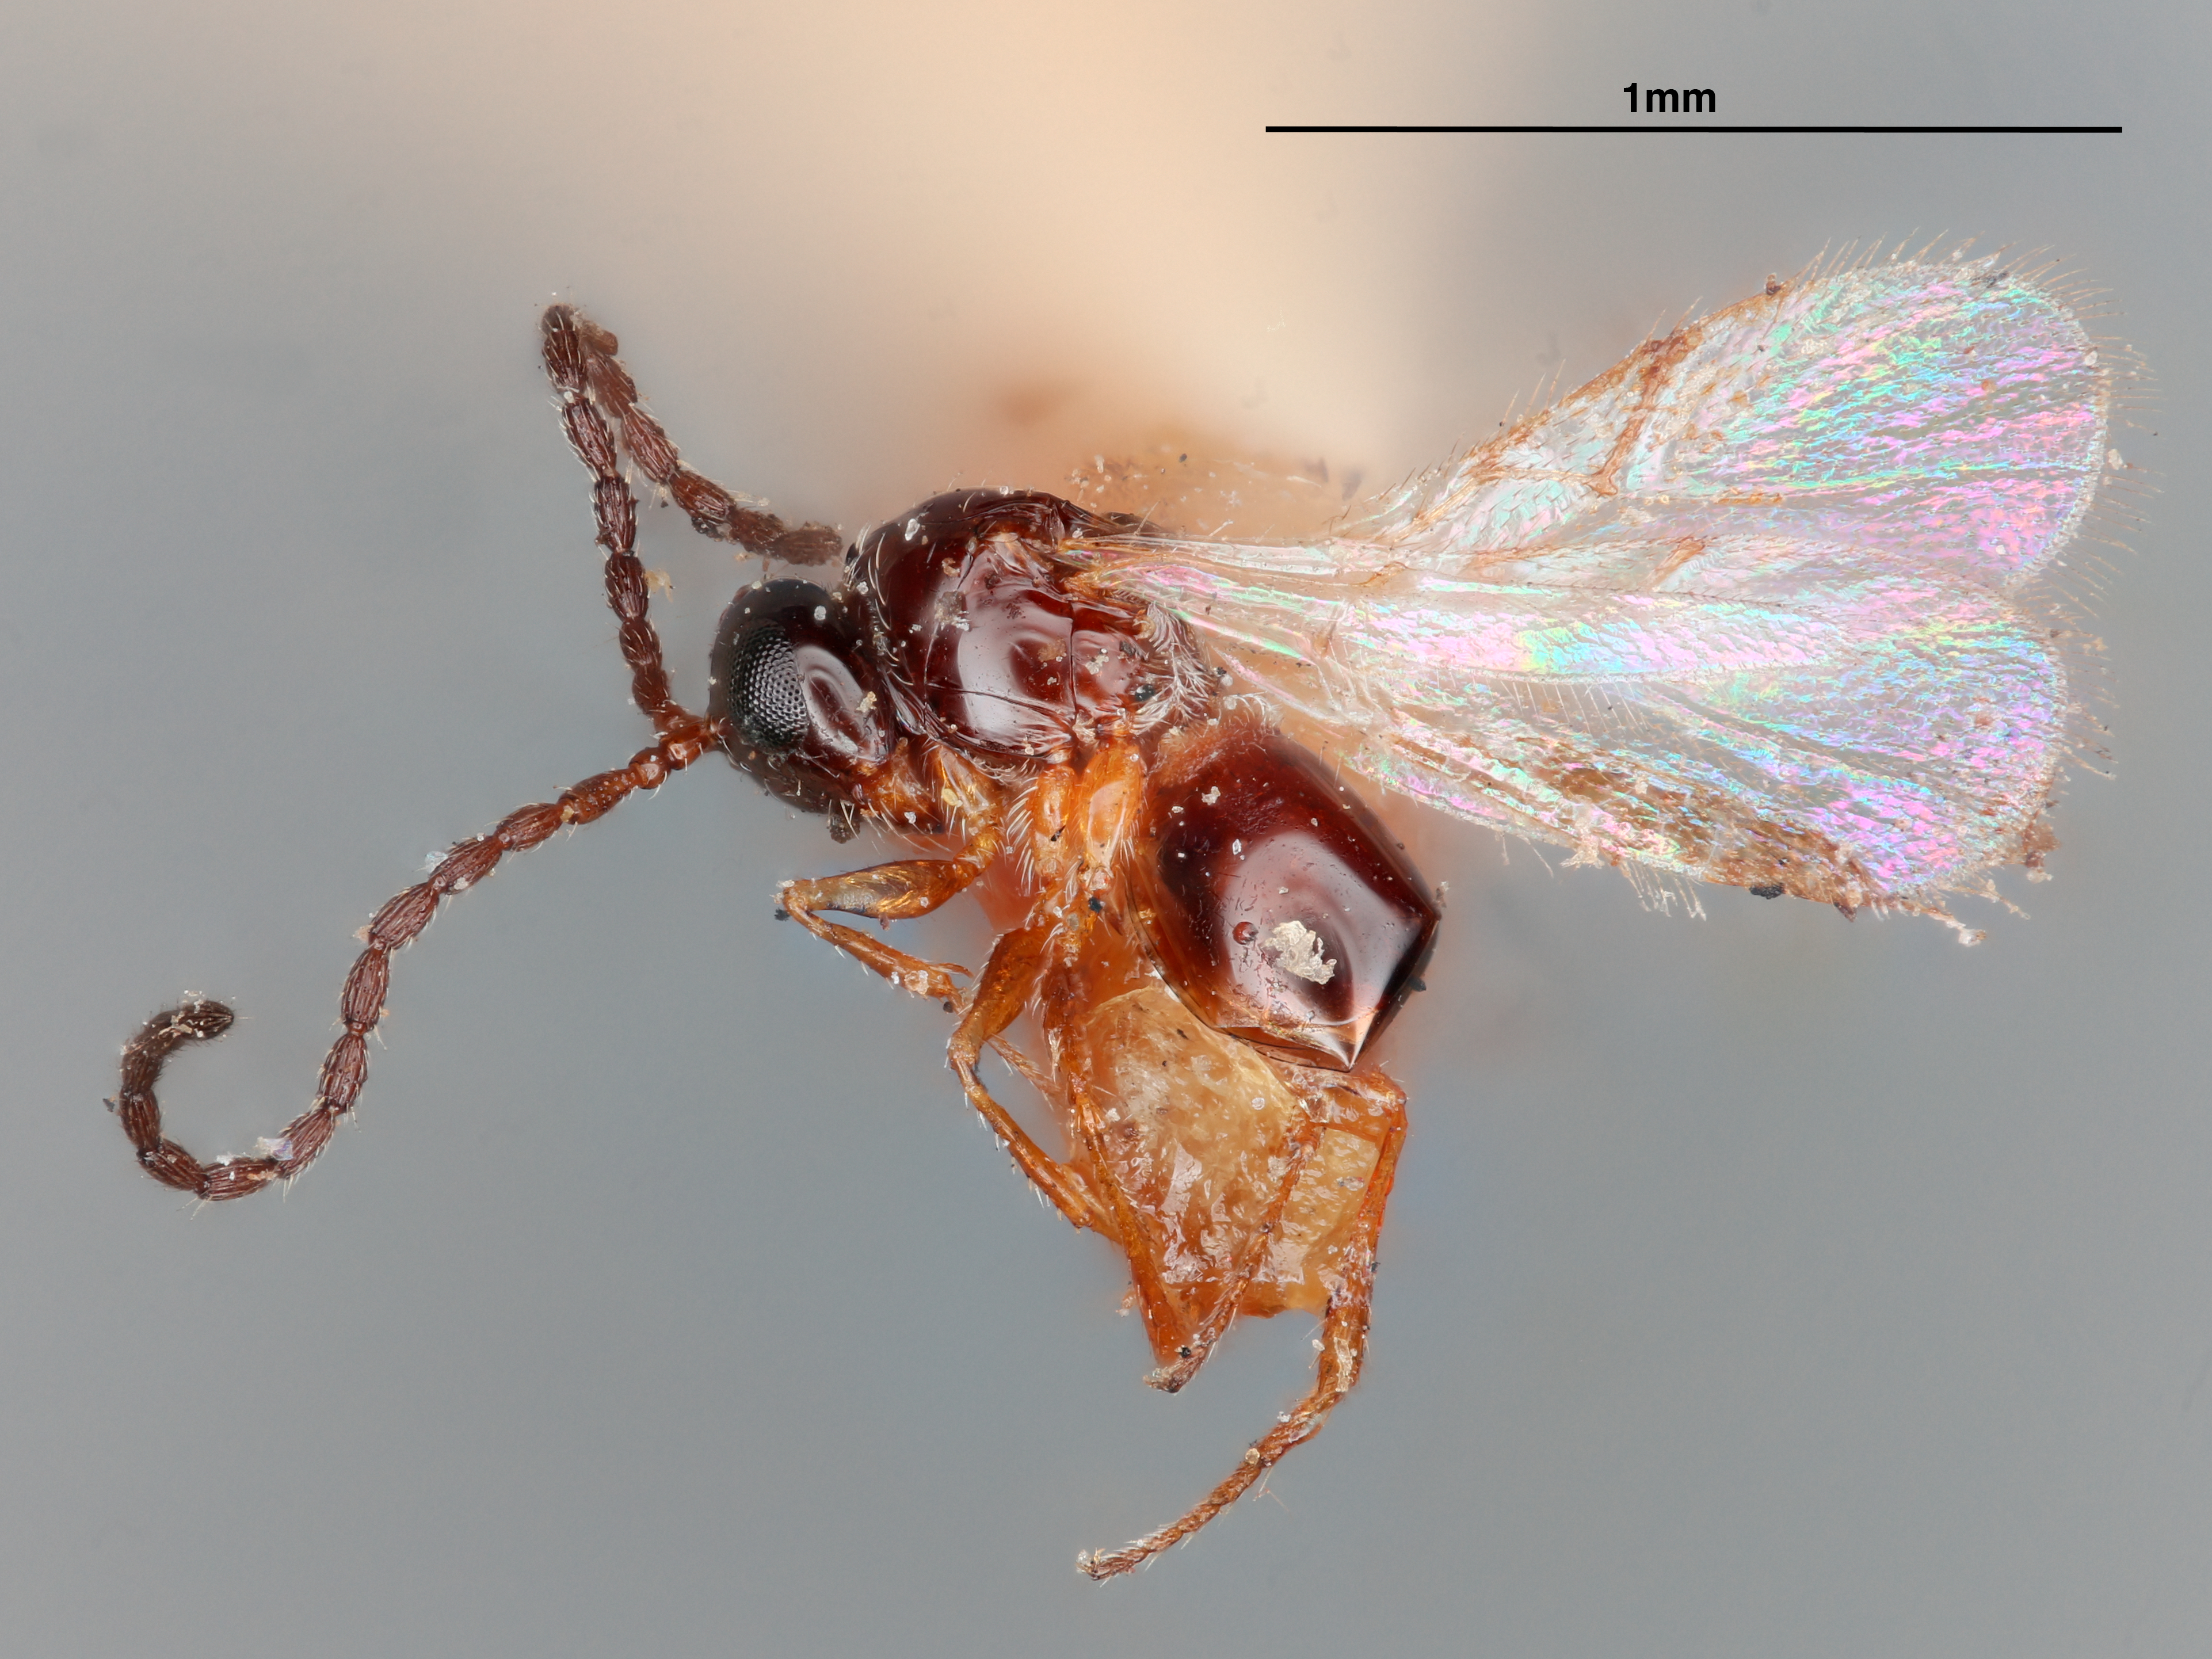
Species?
Eucoila siphonophorae
